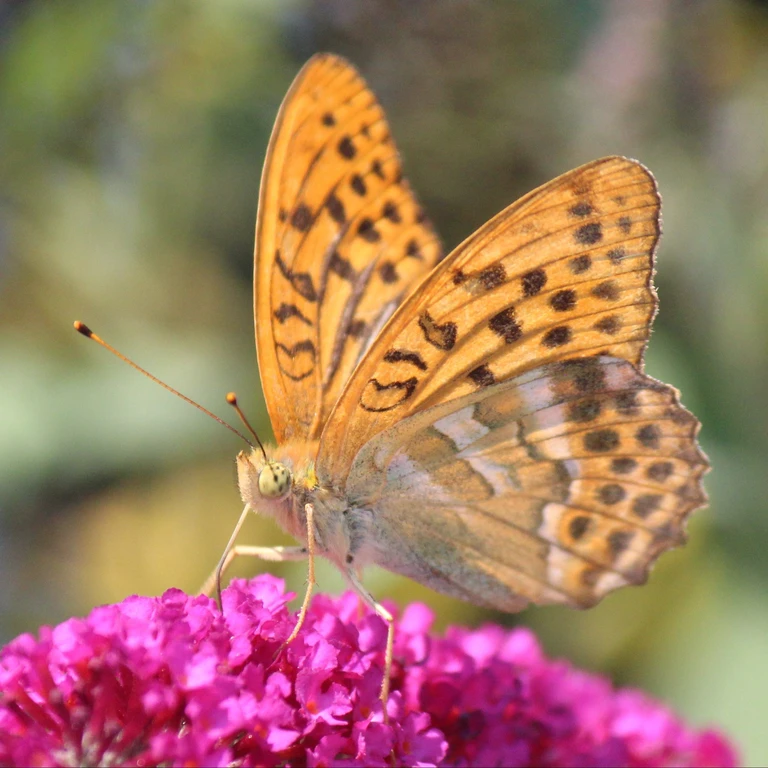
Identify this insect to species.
Argynnis paphia
